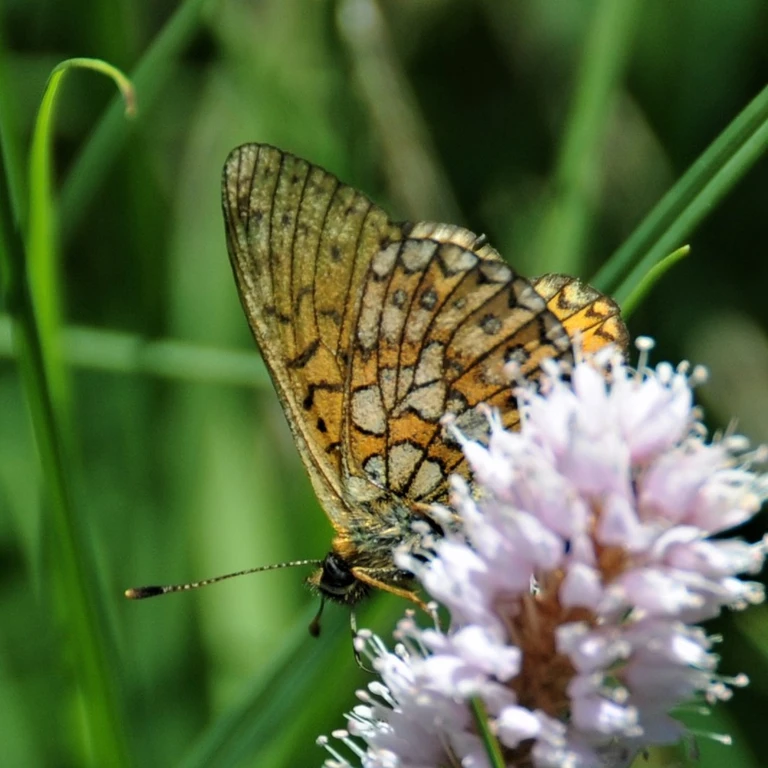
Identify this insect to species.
Boloria eunomia
